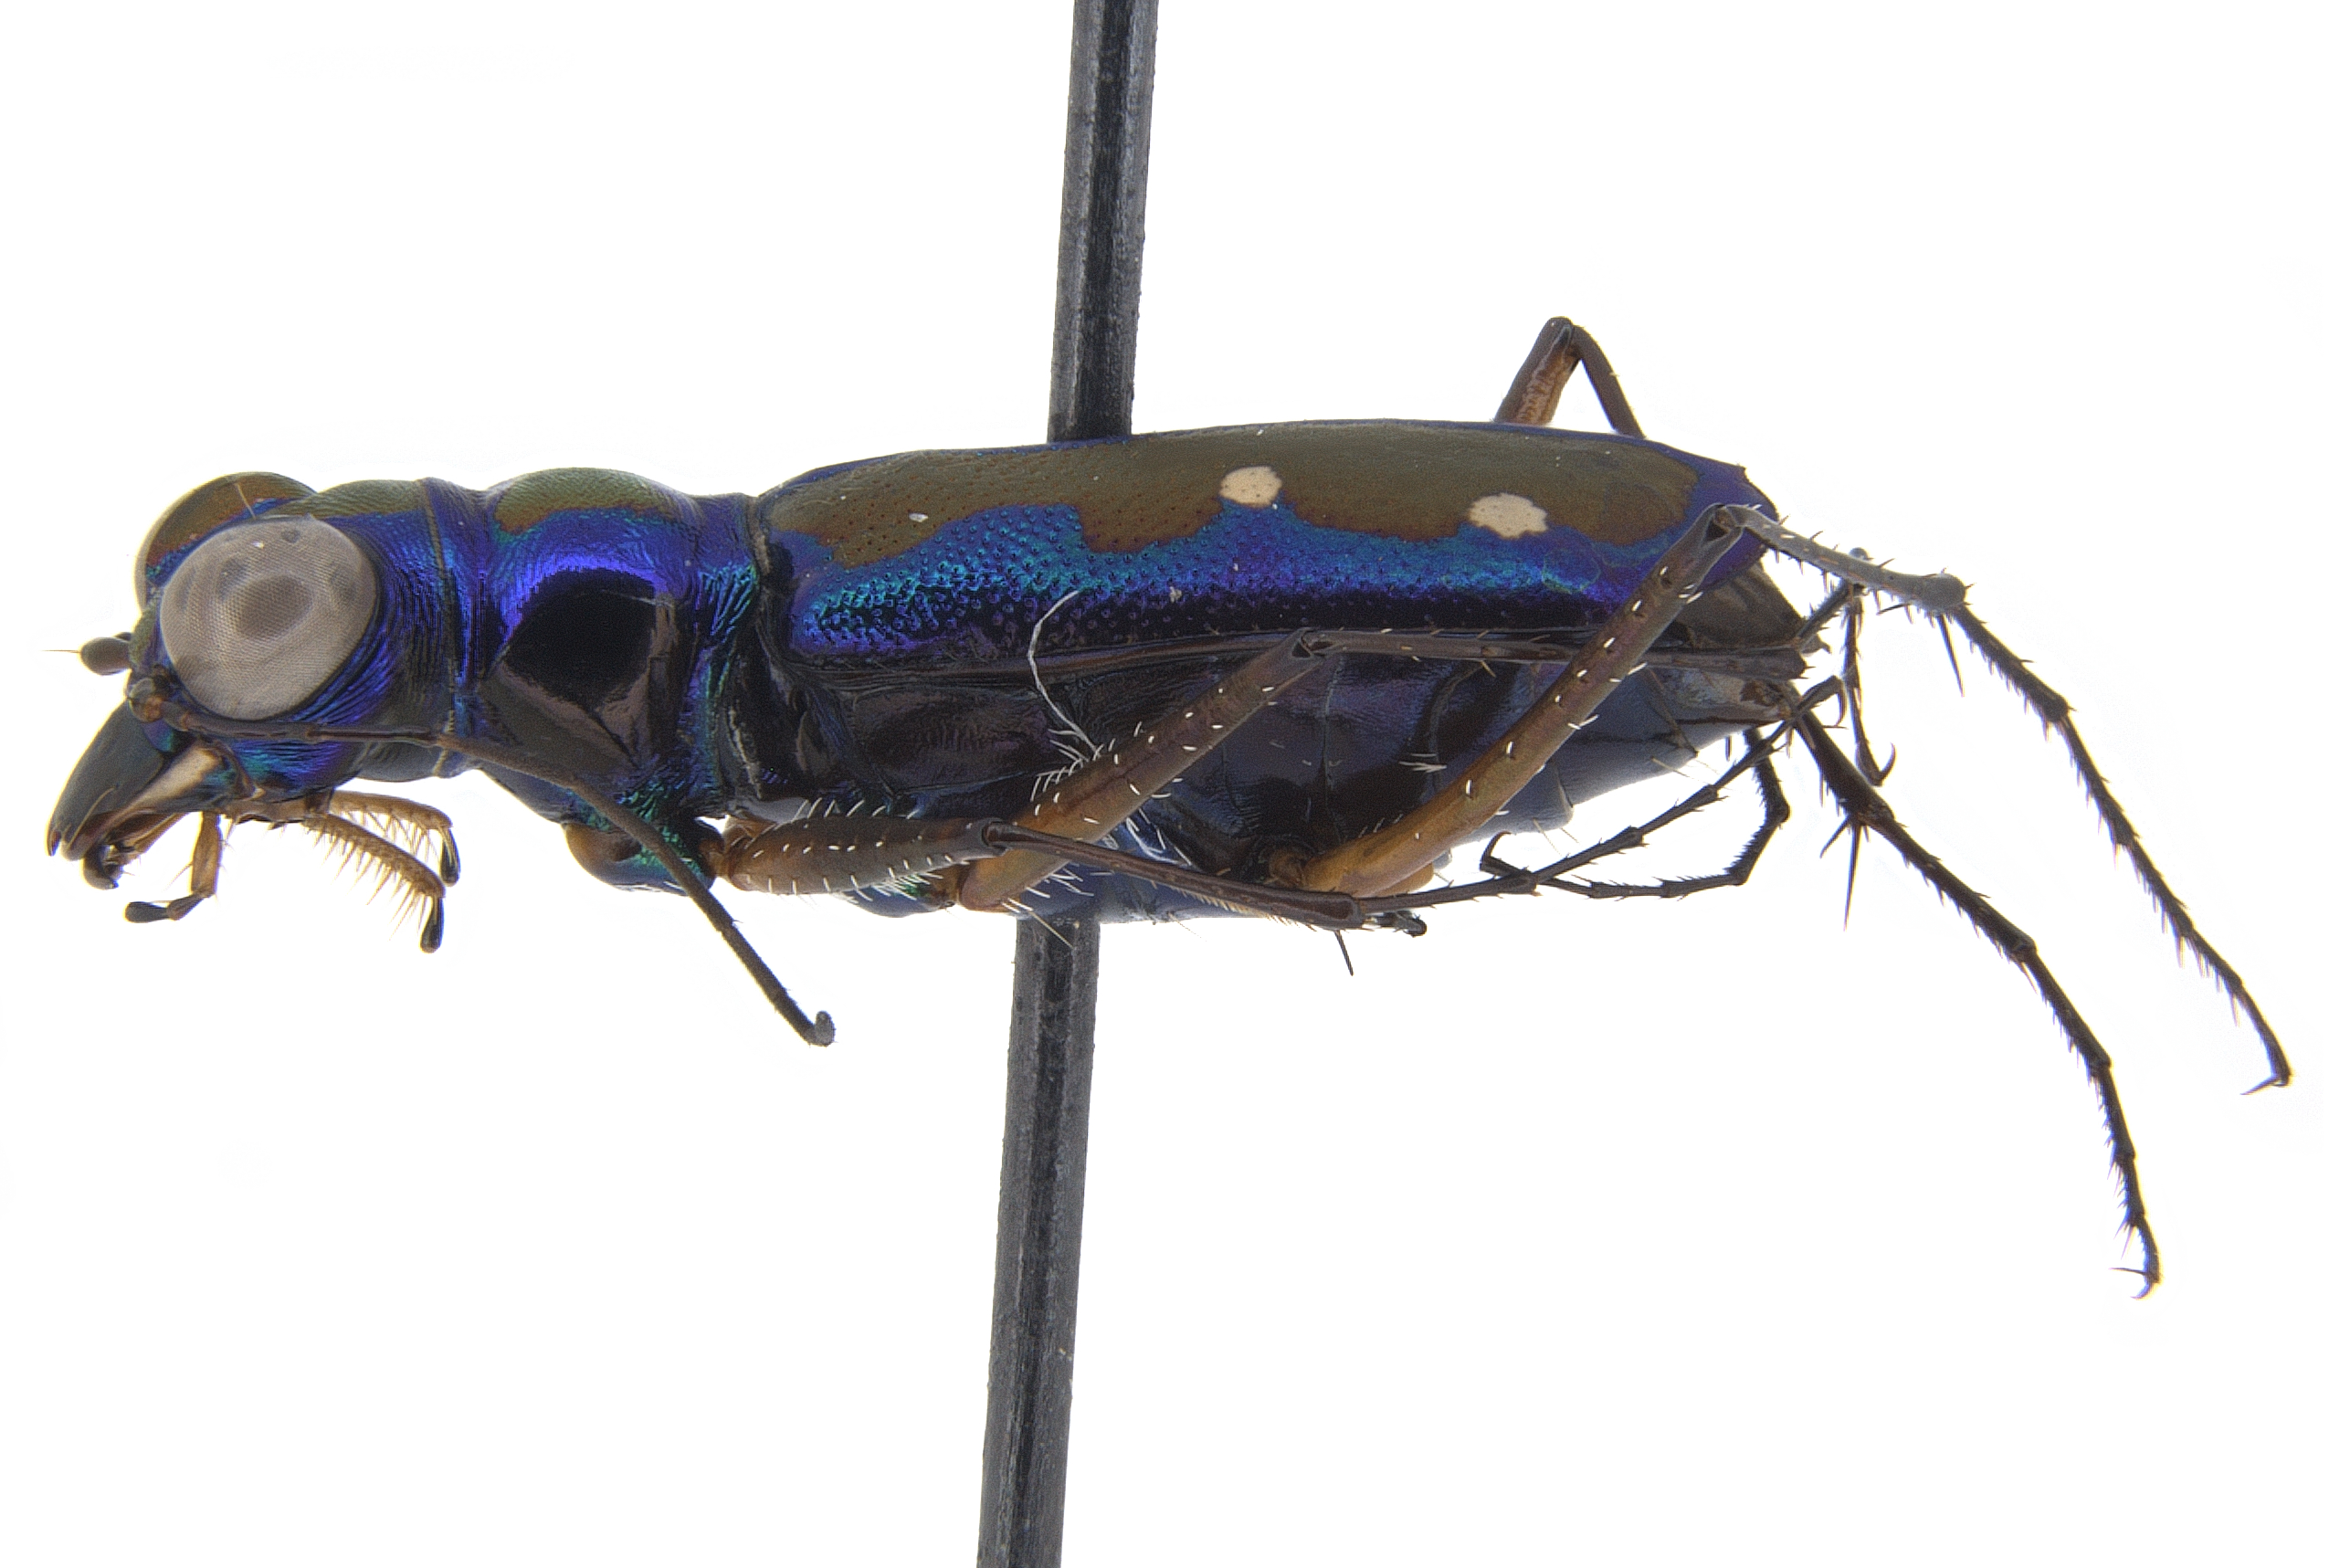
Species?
Jansenia azureocincta (also Cicindela azureocincta)
